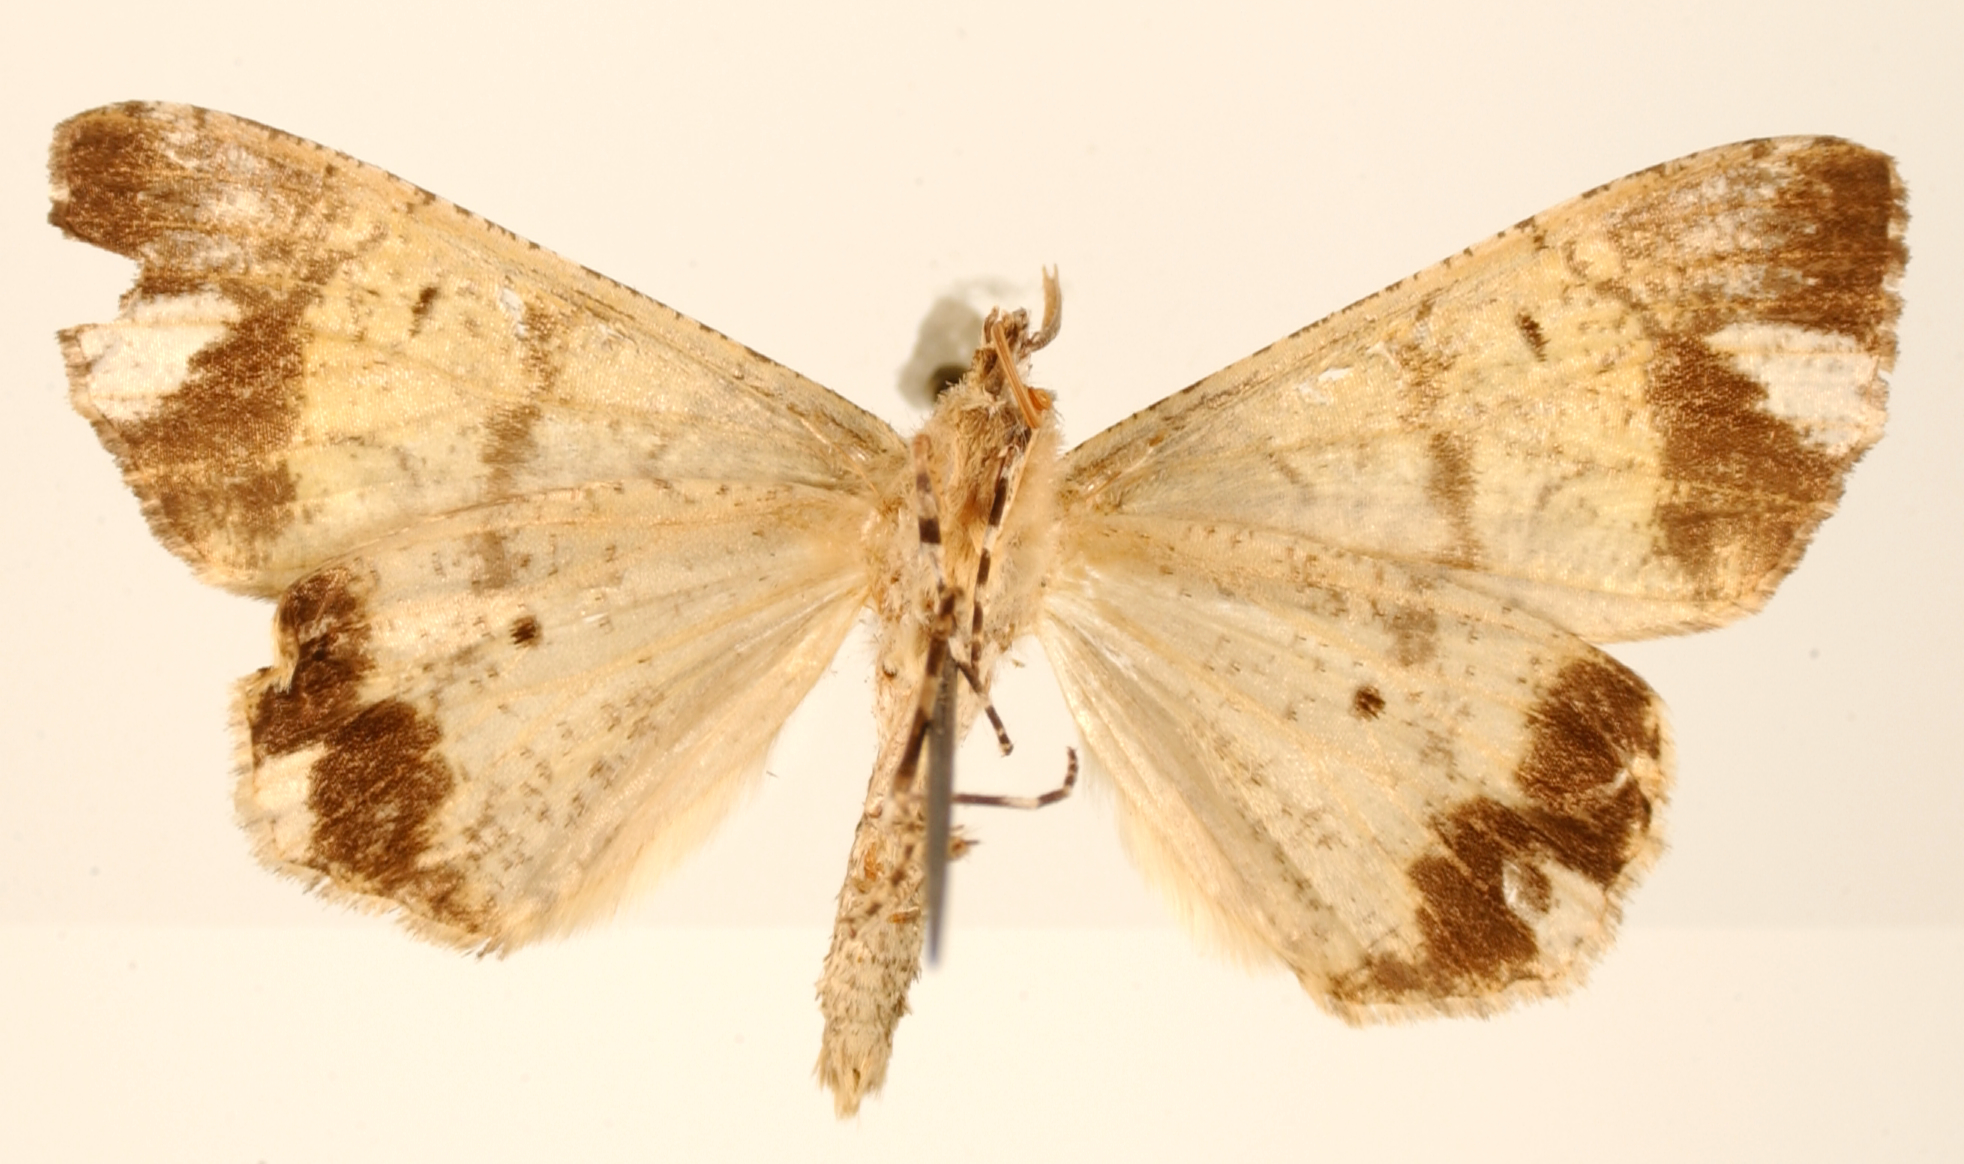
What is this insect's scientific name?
Ischnopteris subalbata
